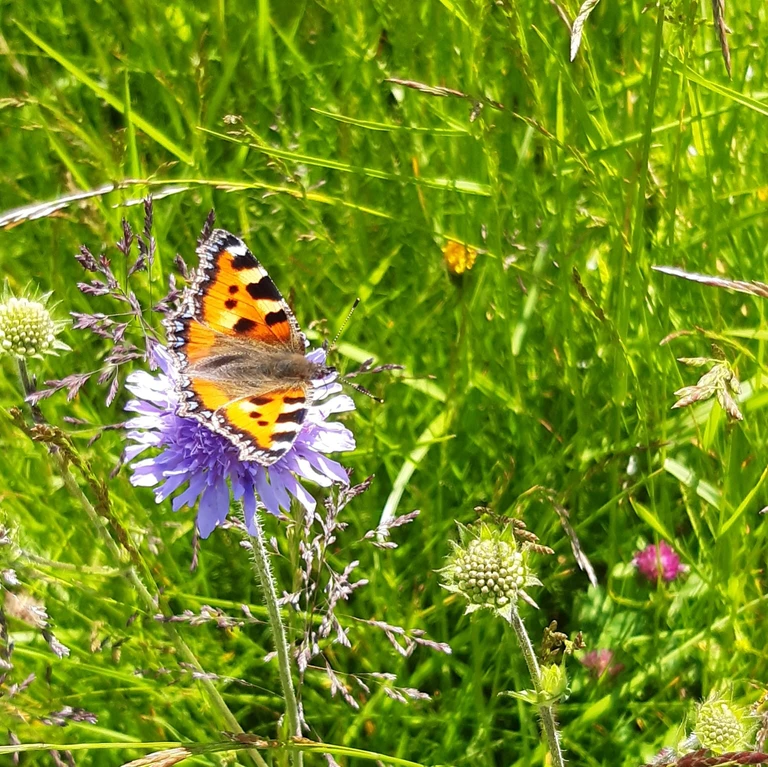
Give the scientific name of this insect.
Aglais urticae
